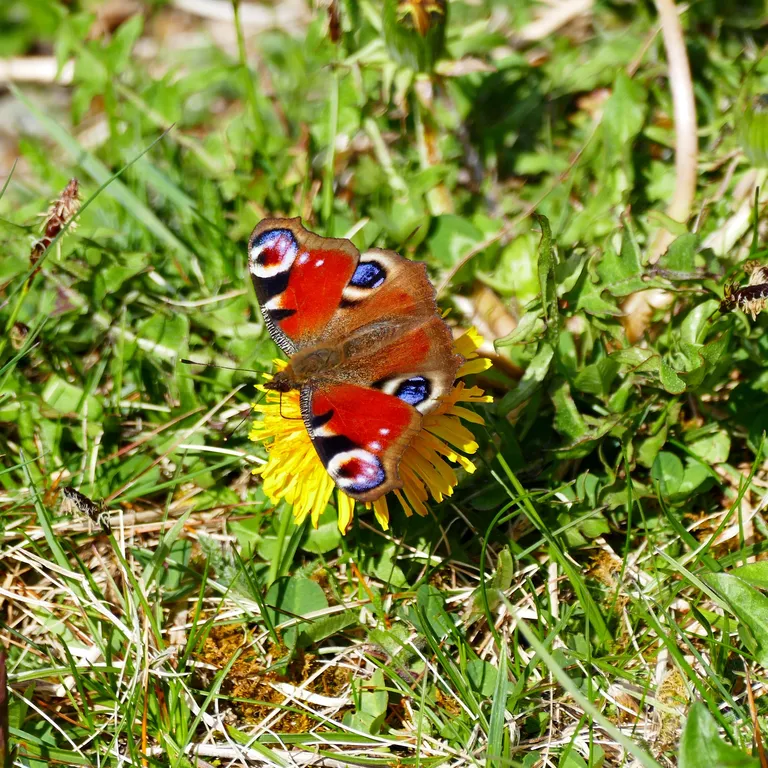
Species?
Aglais io
